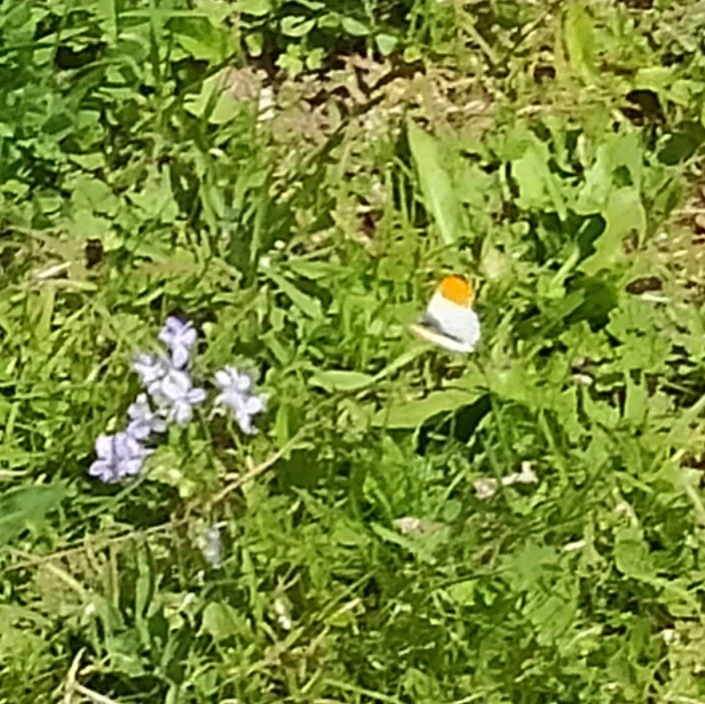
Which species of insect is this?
Anthocharis cardamines
